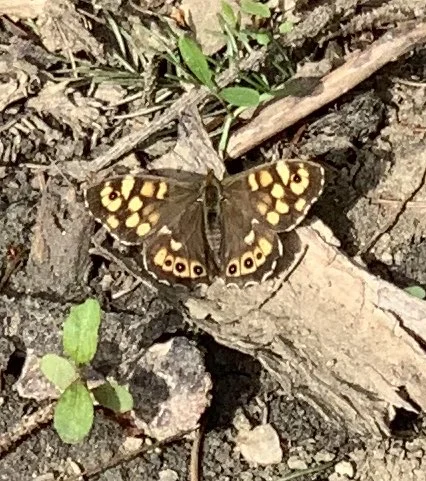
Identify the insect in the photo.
Pararge aegeria
